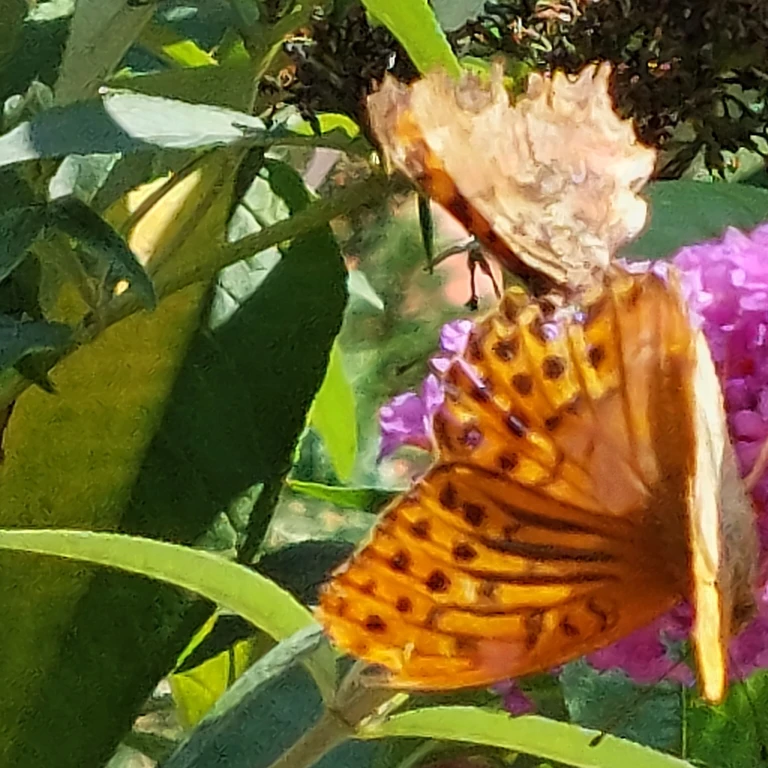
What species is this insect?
Argynnis paphia
